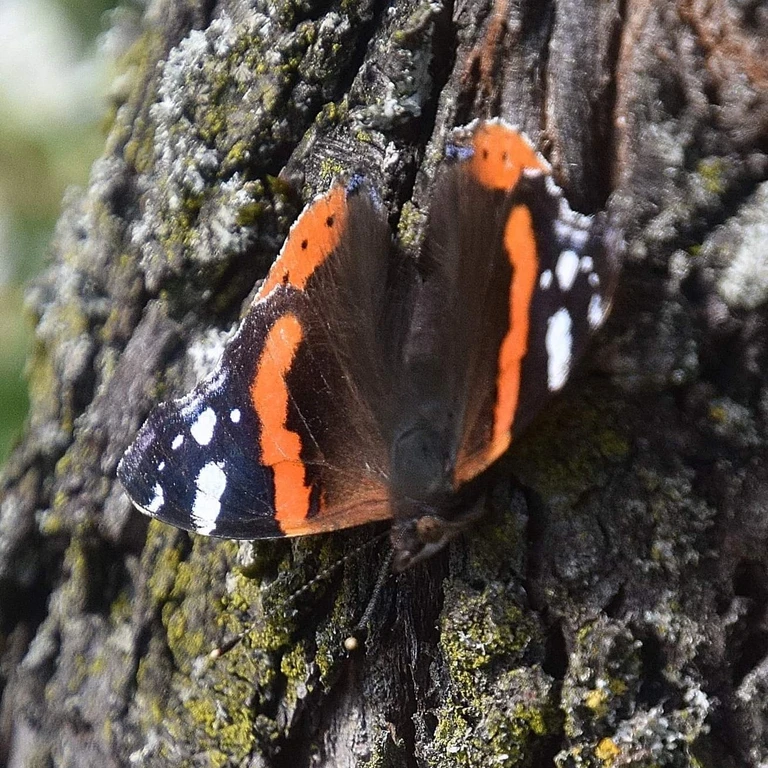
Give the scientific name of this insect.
Vanessa atalanta
